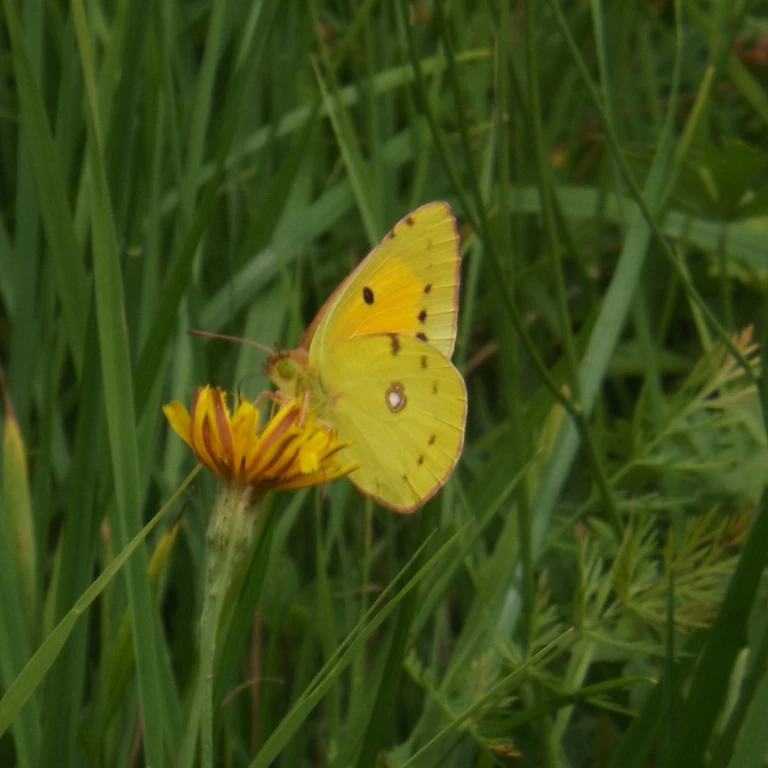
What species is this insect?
Colias croceus
